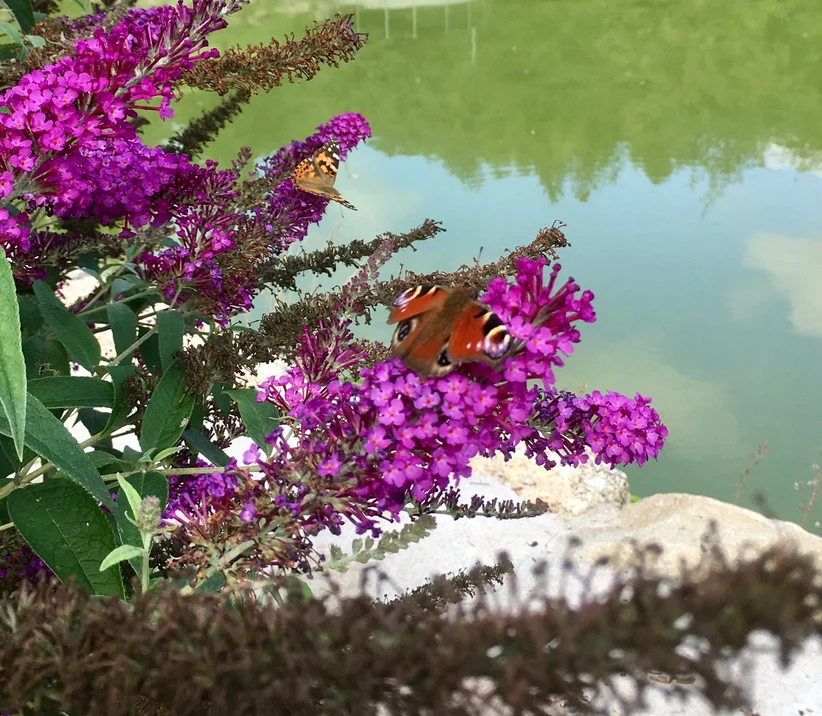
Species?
Aglais io
